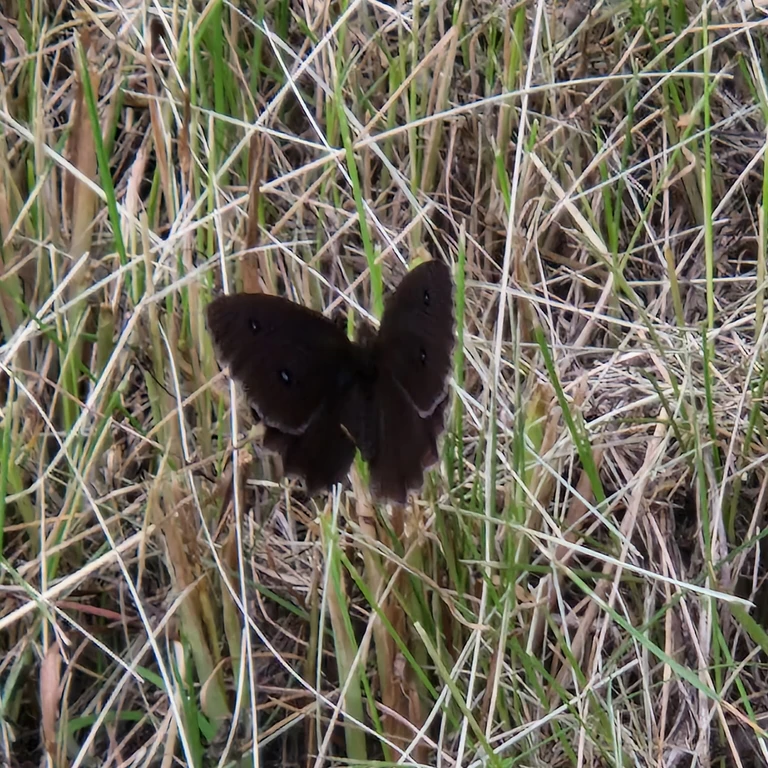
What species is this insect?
Minois dryas
